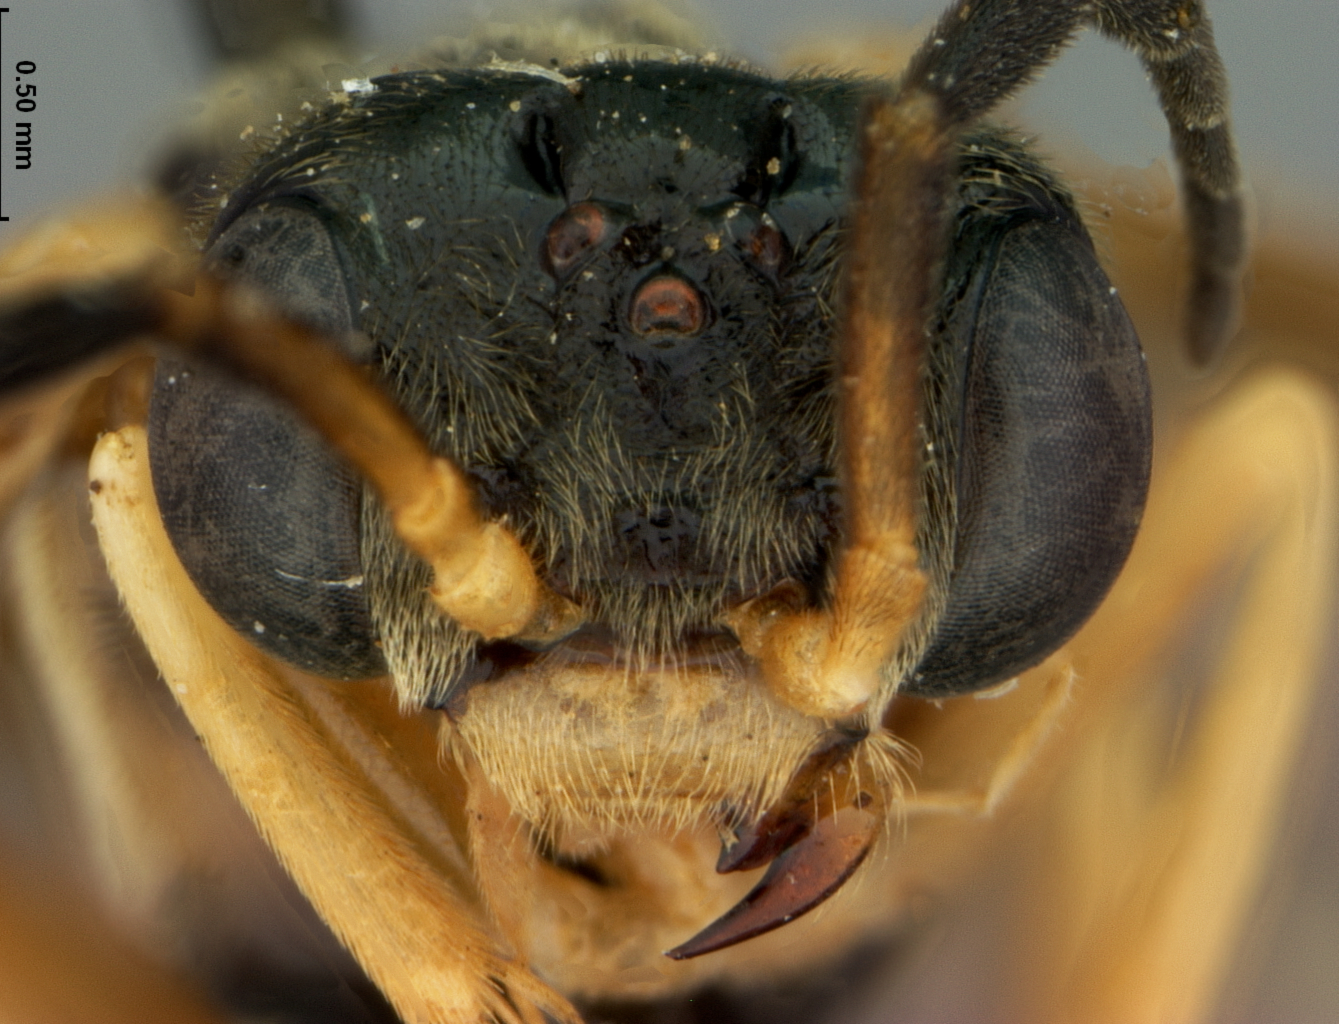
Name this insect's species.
Stromboceros pilosulus
